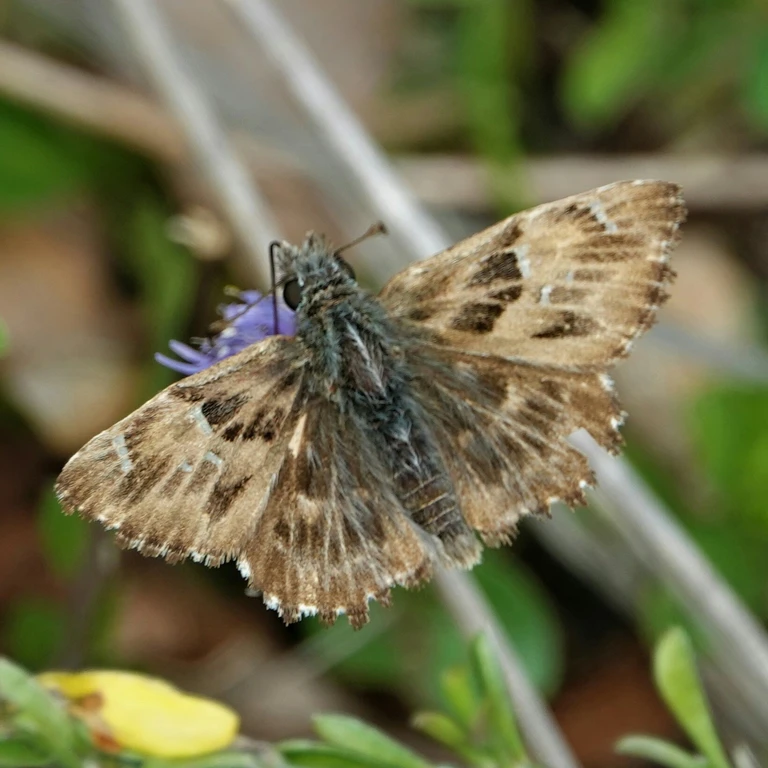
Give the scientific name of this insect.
Carcharodus alceae
